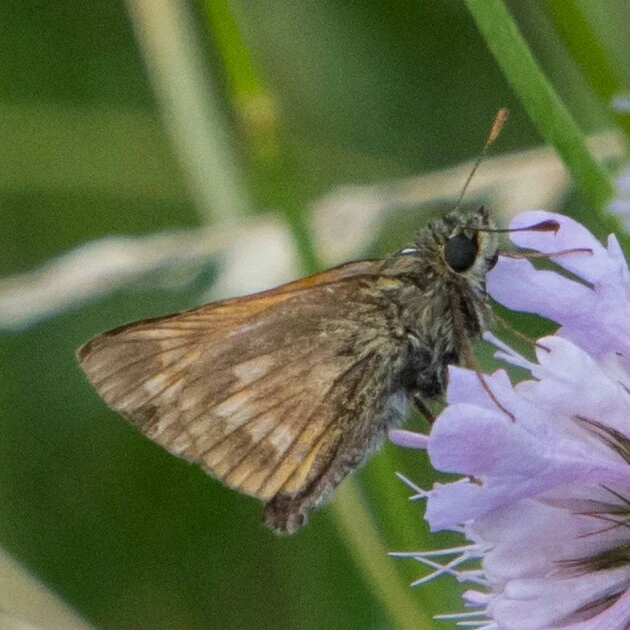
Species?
Ochlodes sylvanus (also Ochlodes venata)
